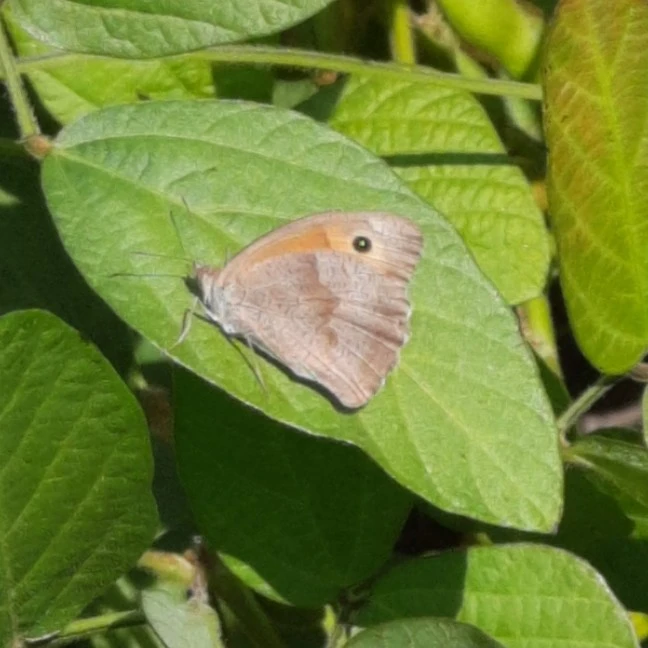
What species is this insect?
Maniola jurtina
